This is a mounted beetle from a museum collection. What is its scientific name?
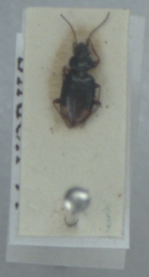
Bembidion biguttatum
